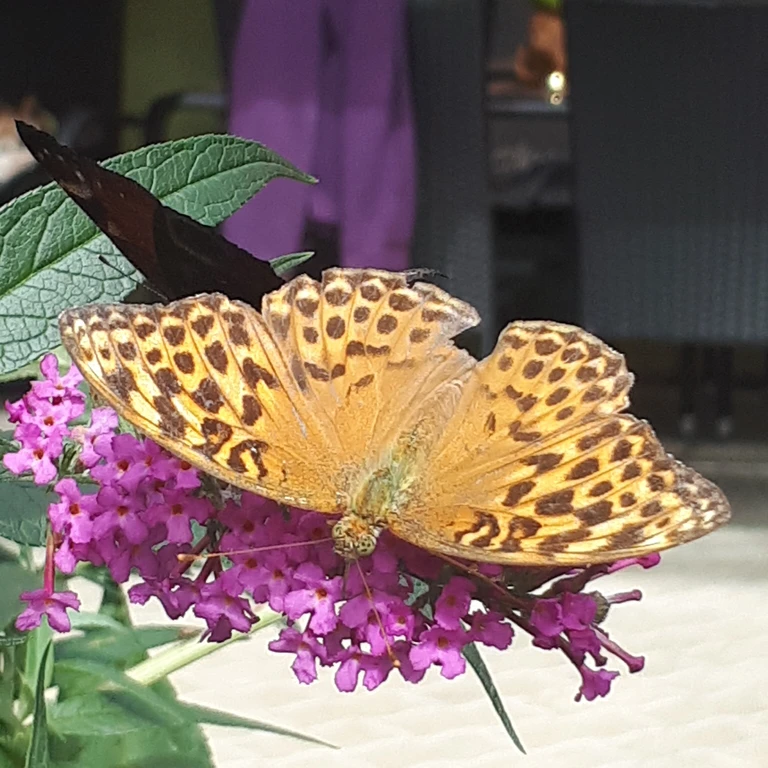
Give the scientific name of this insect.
Argynnis paphia
